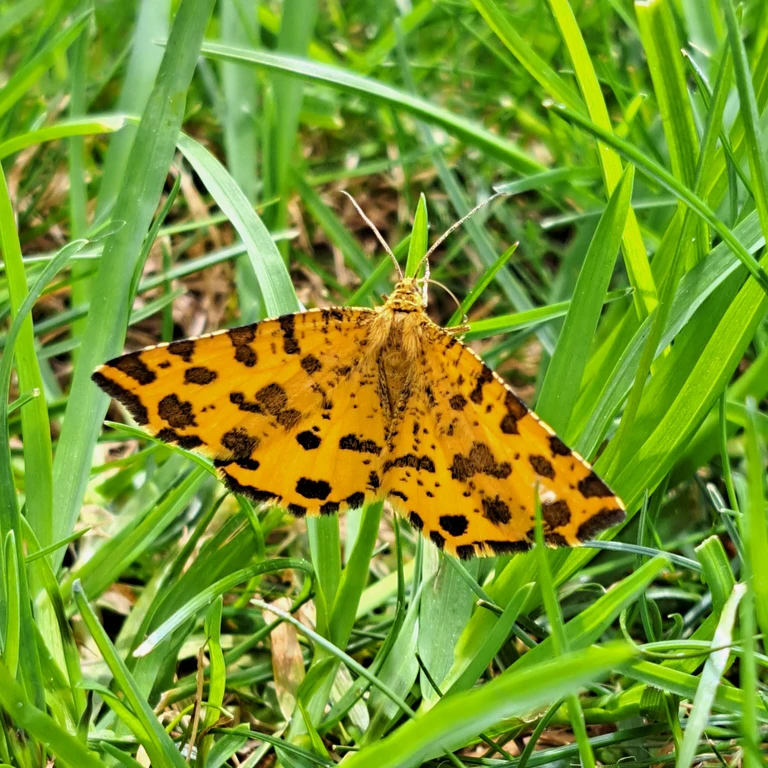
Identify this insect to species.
Pseudopanthera macularia
